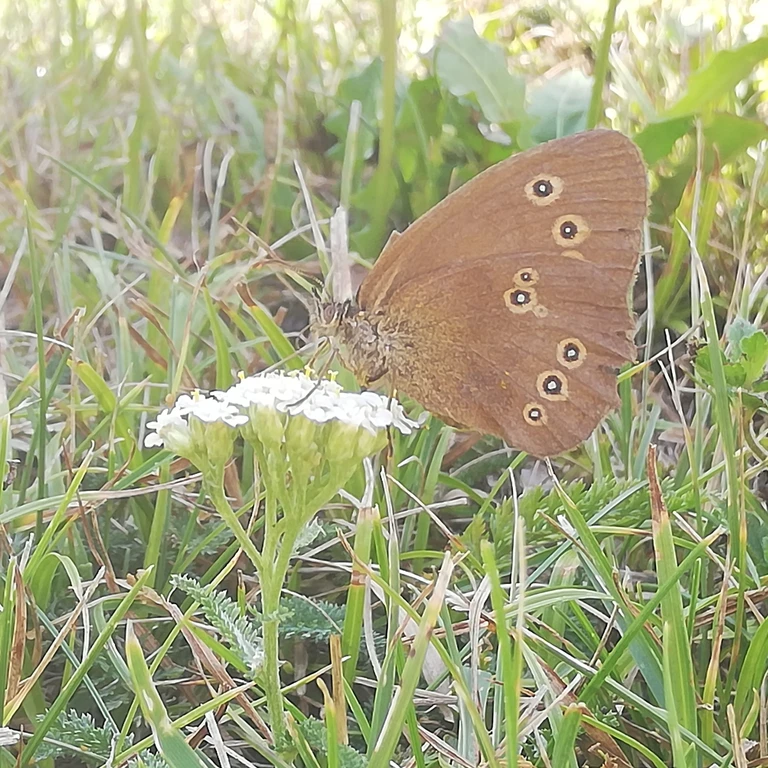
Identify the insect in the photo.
Aphantopus hyperantus
